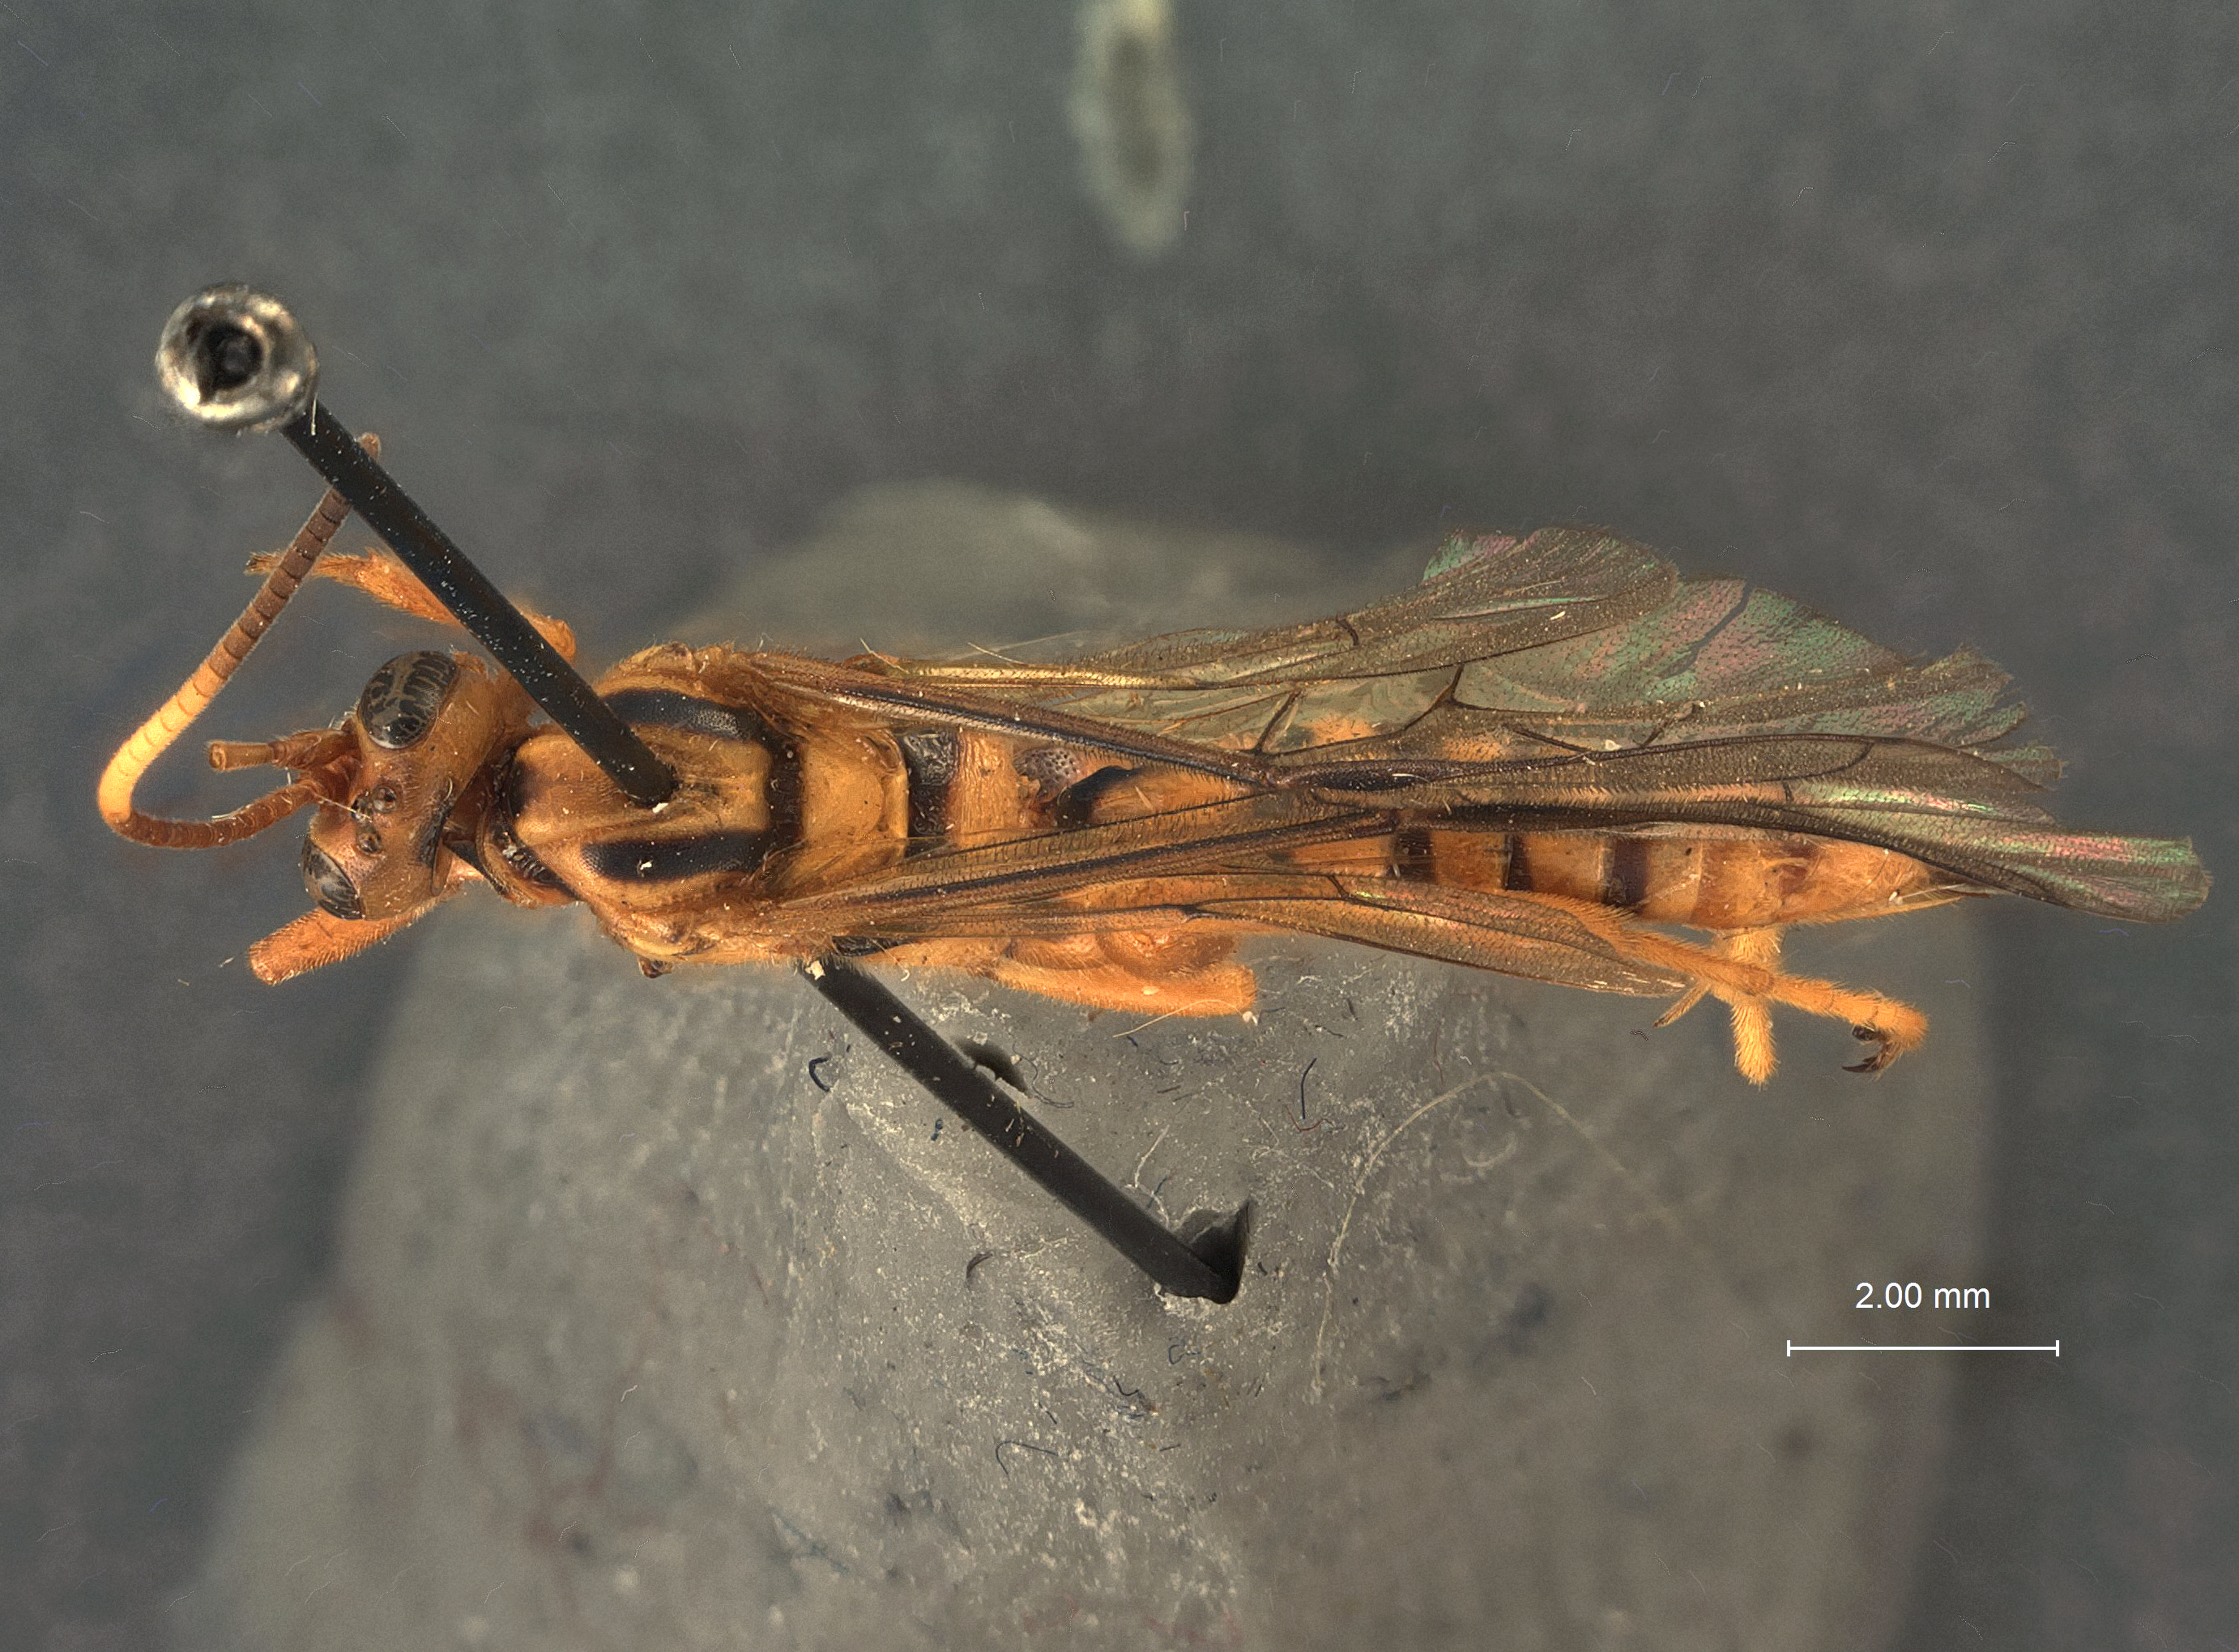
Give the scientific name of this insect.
Yamatarotes evanidus
